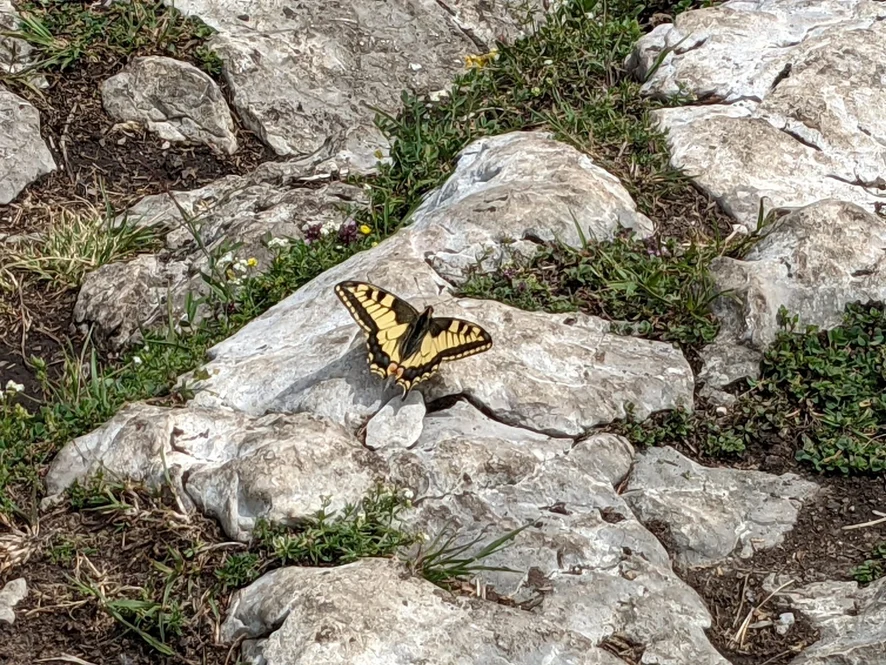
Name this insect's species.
Papilio machaon
